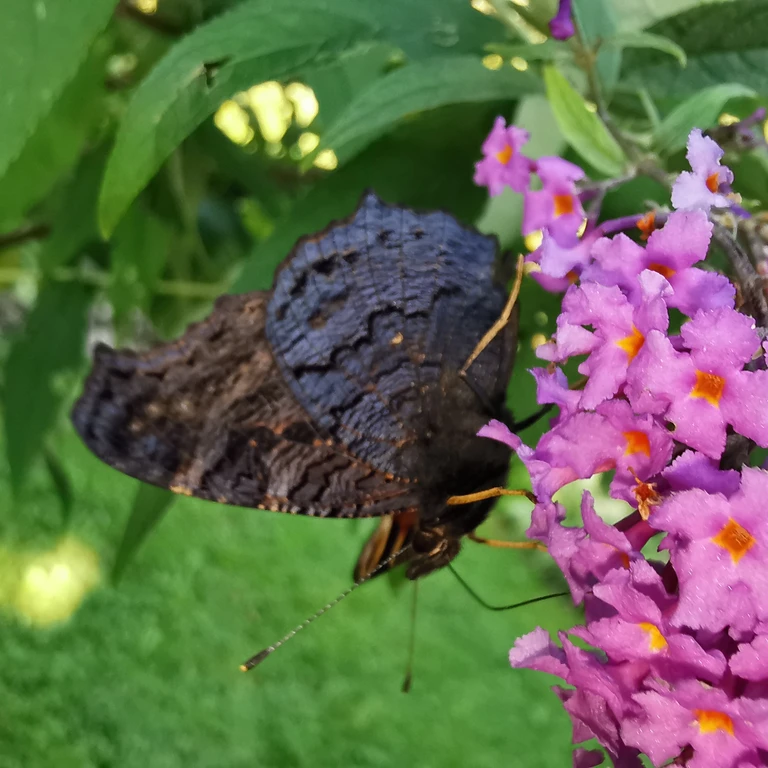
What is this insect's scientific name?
Aglais io
